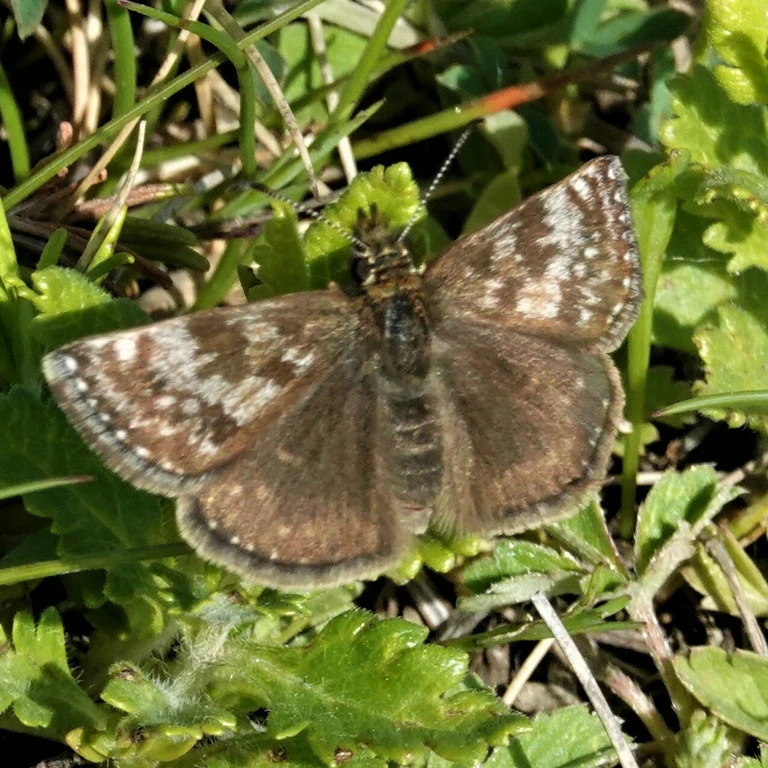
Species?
Erynnis tages
